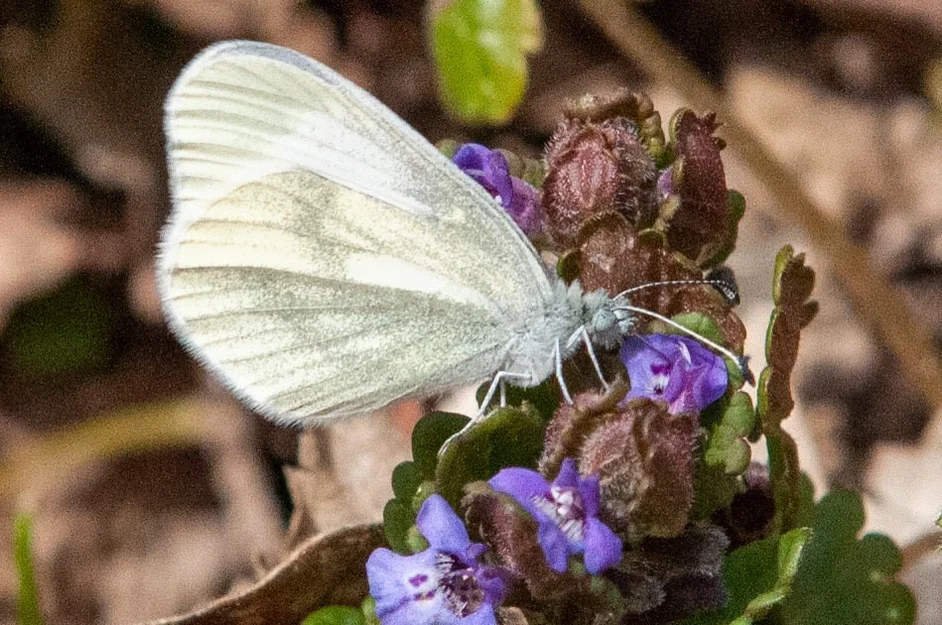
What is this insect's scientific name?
Leptidea sinapis/juvernica
